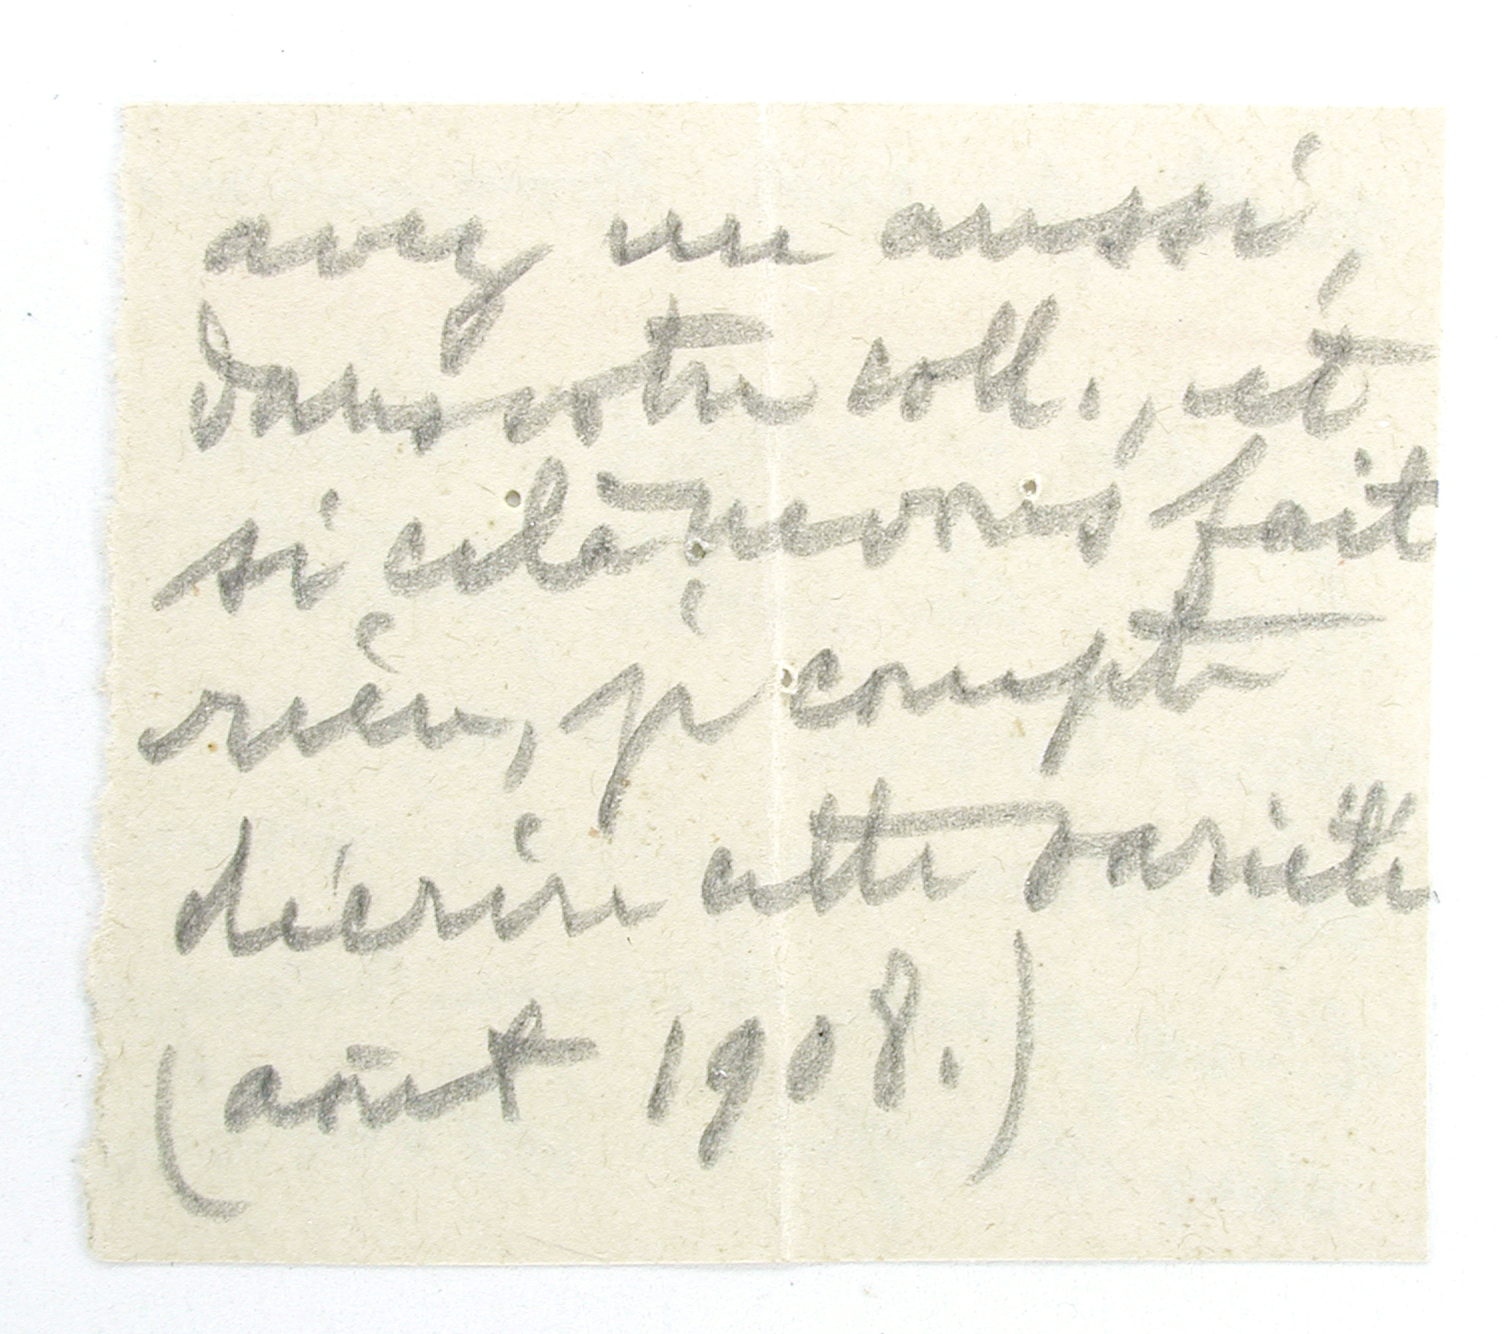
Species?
Scotosia latemaculata
